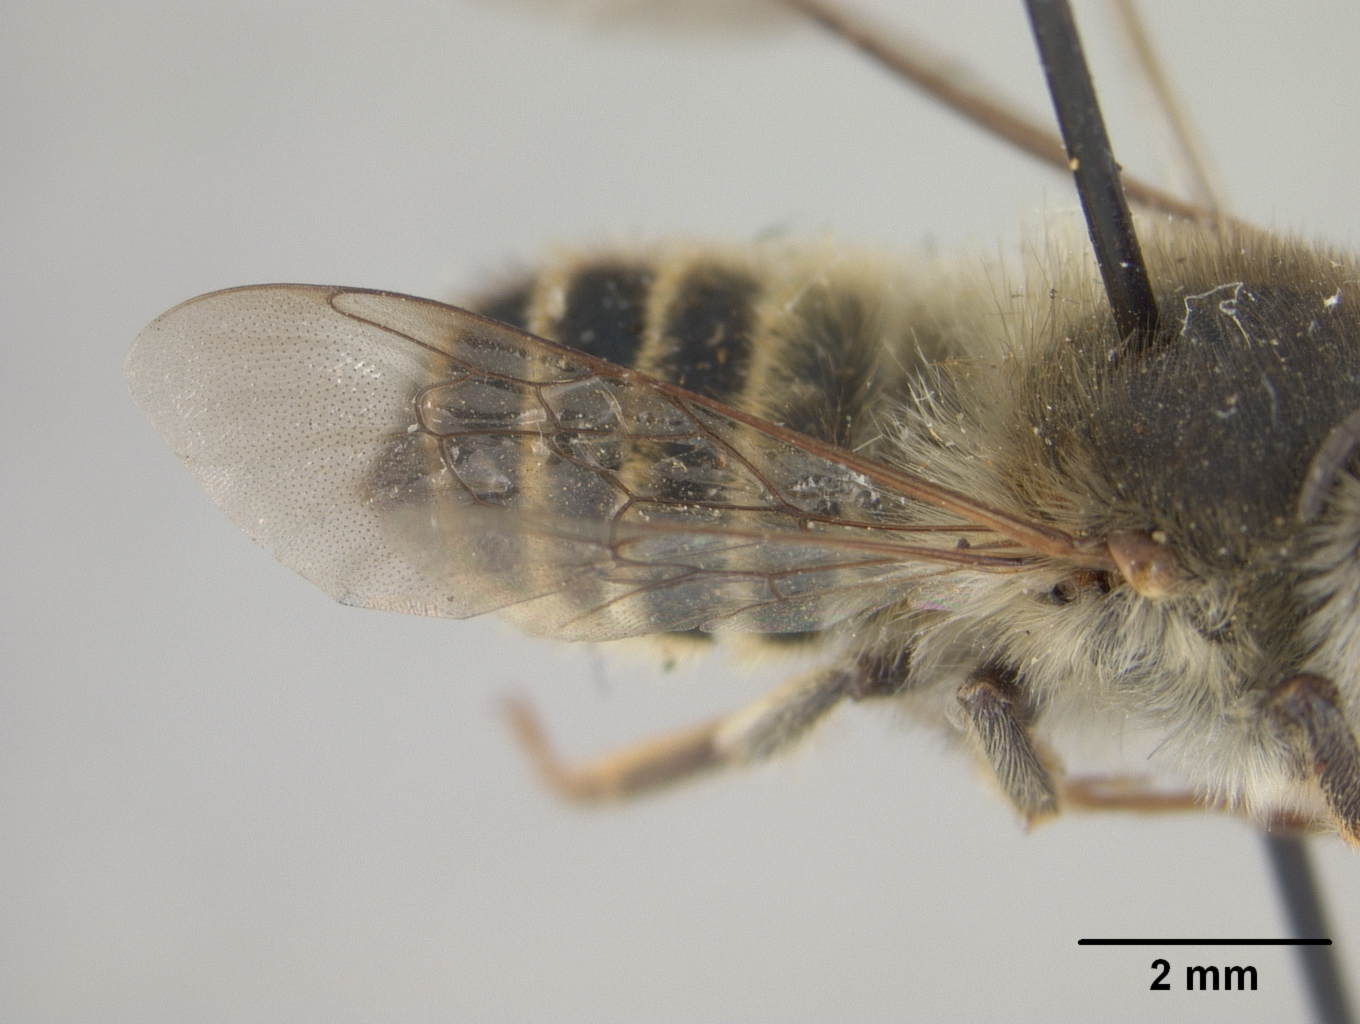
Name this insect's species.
Megachile bentoni
